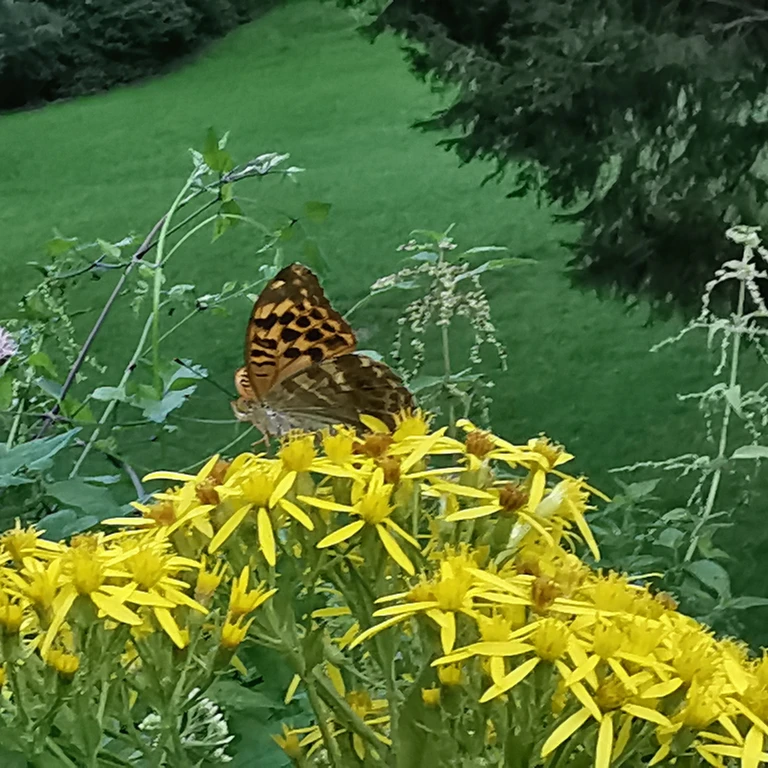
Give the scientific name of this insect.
Argynnis paphia
